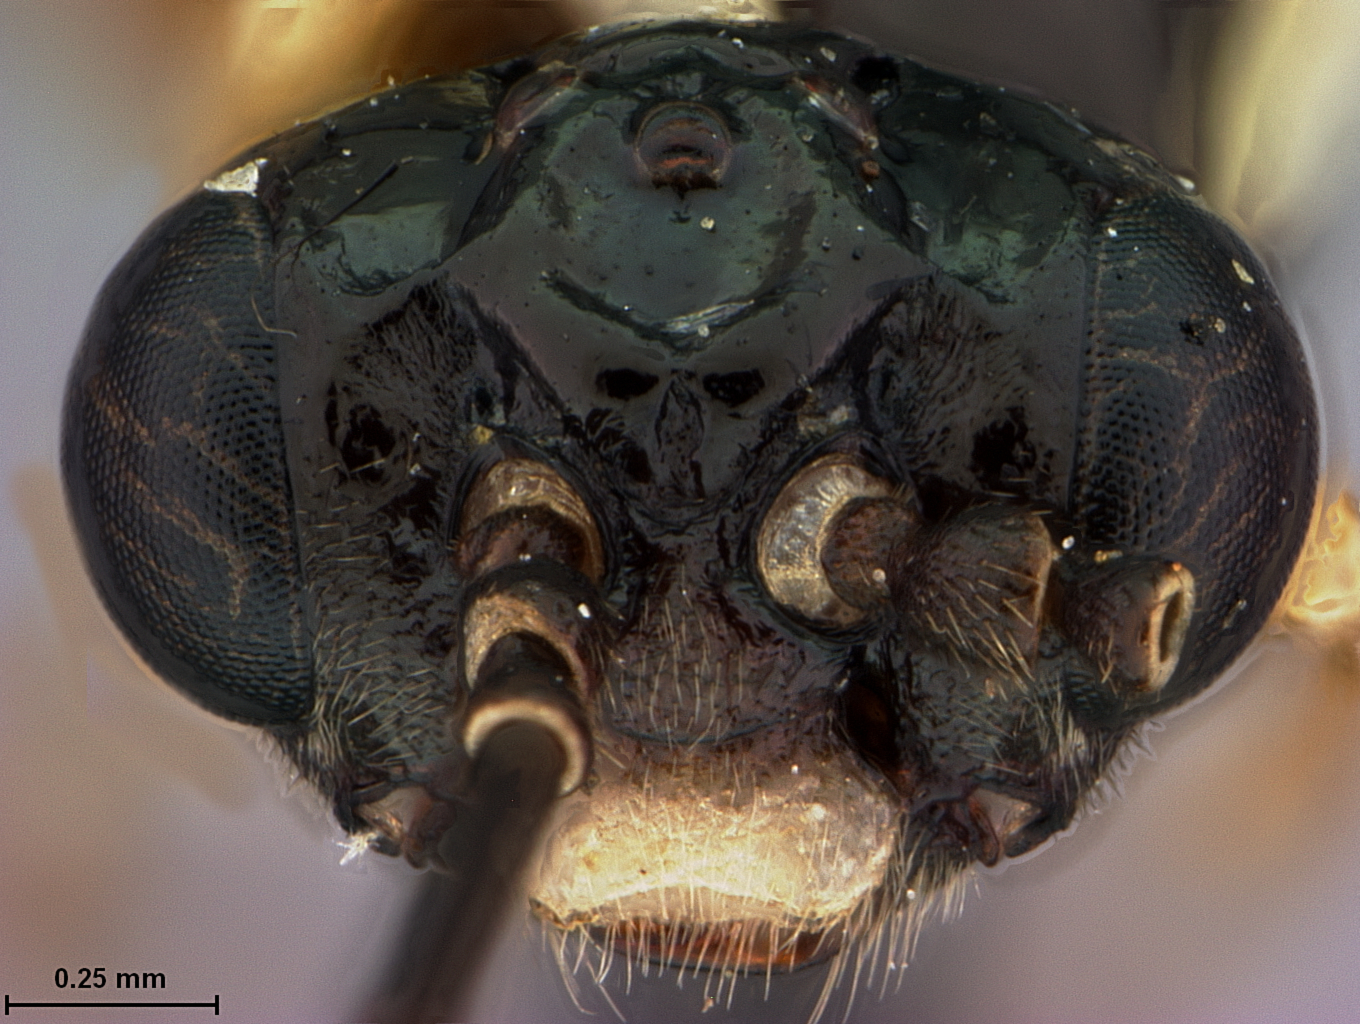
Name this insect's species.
Hemitaxonus rufopectus
